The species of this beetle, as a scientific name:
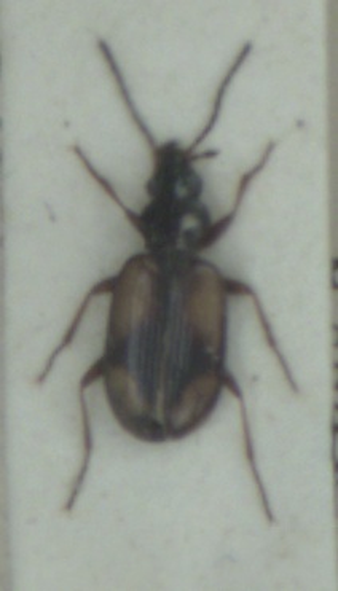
Bembidion femoratum
